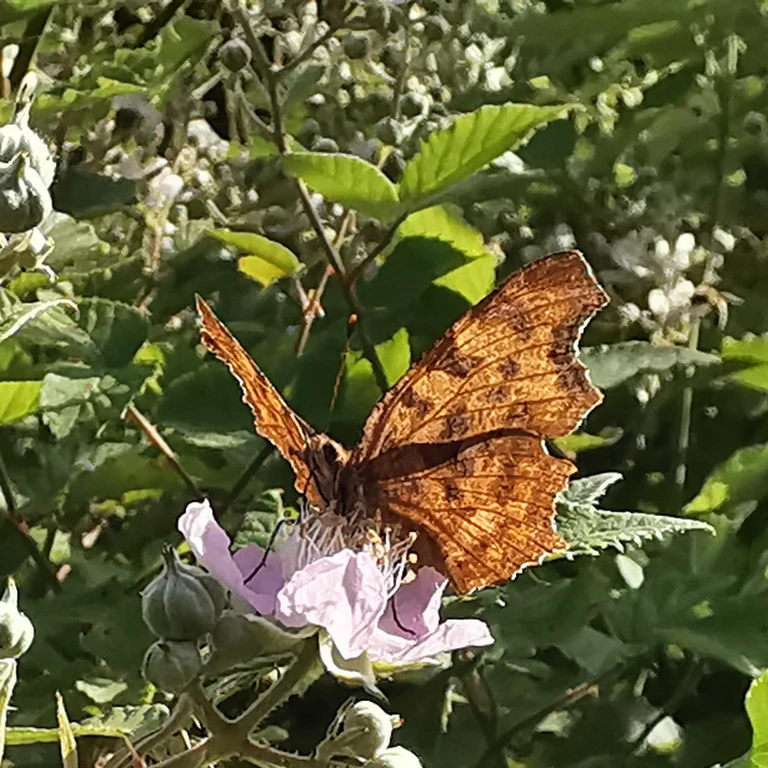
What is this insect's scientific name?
Polygonia c-album
